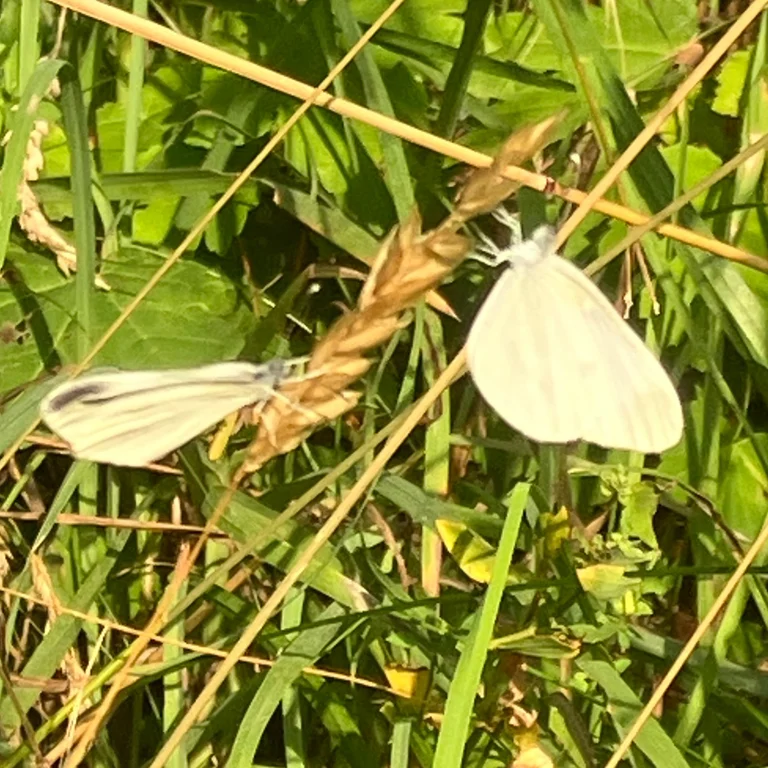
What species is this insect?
Leptidea sinapis/juvernica
